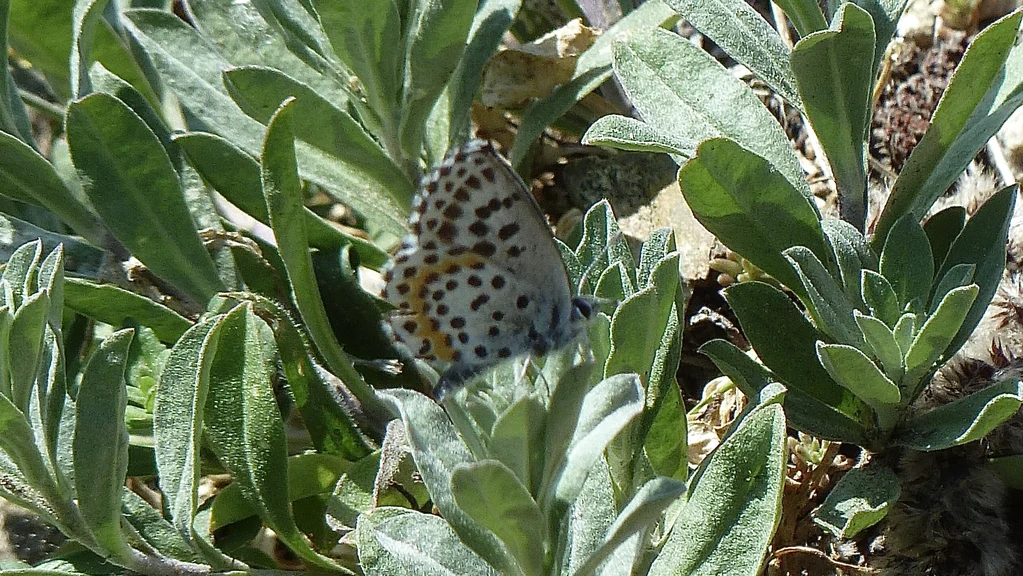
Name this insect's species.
Scolitantides orion
